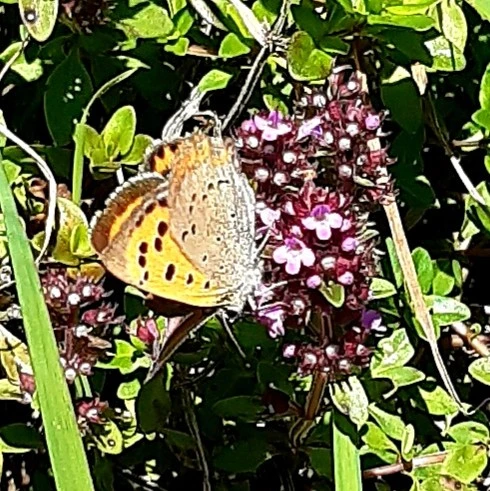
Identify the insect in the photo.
Lycaena phlaeas
